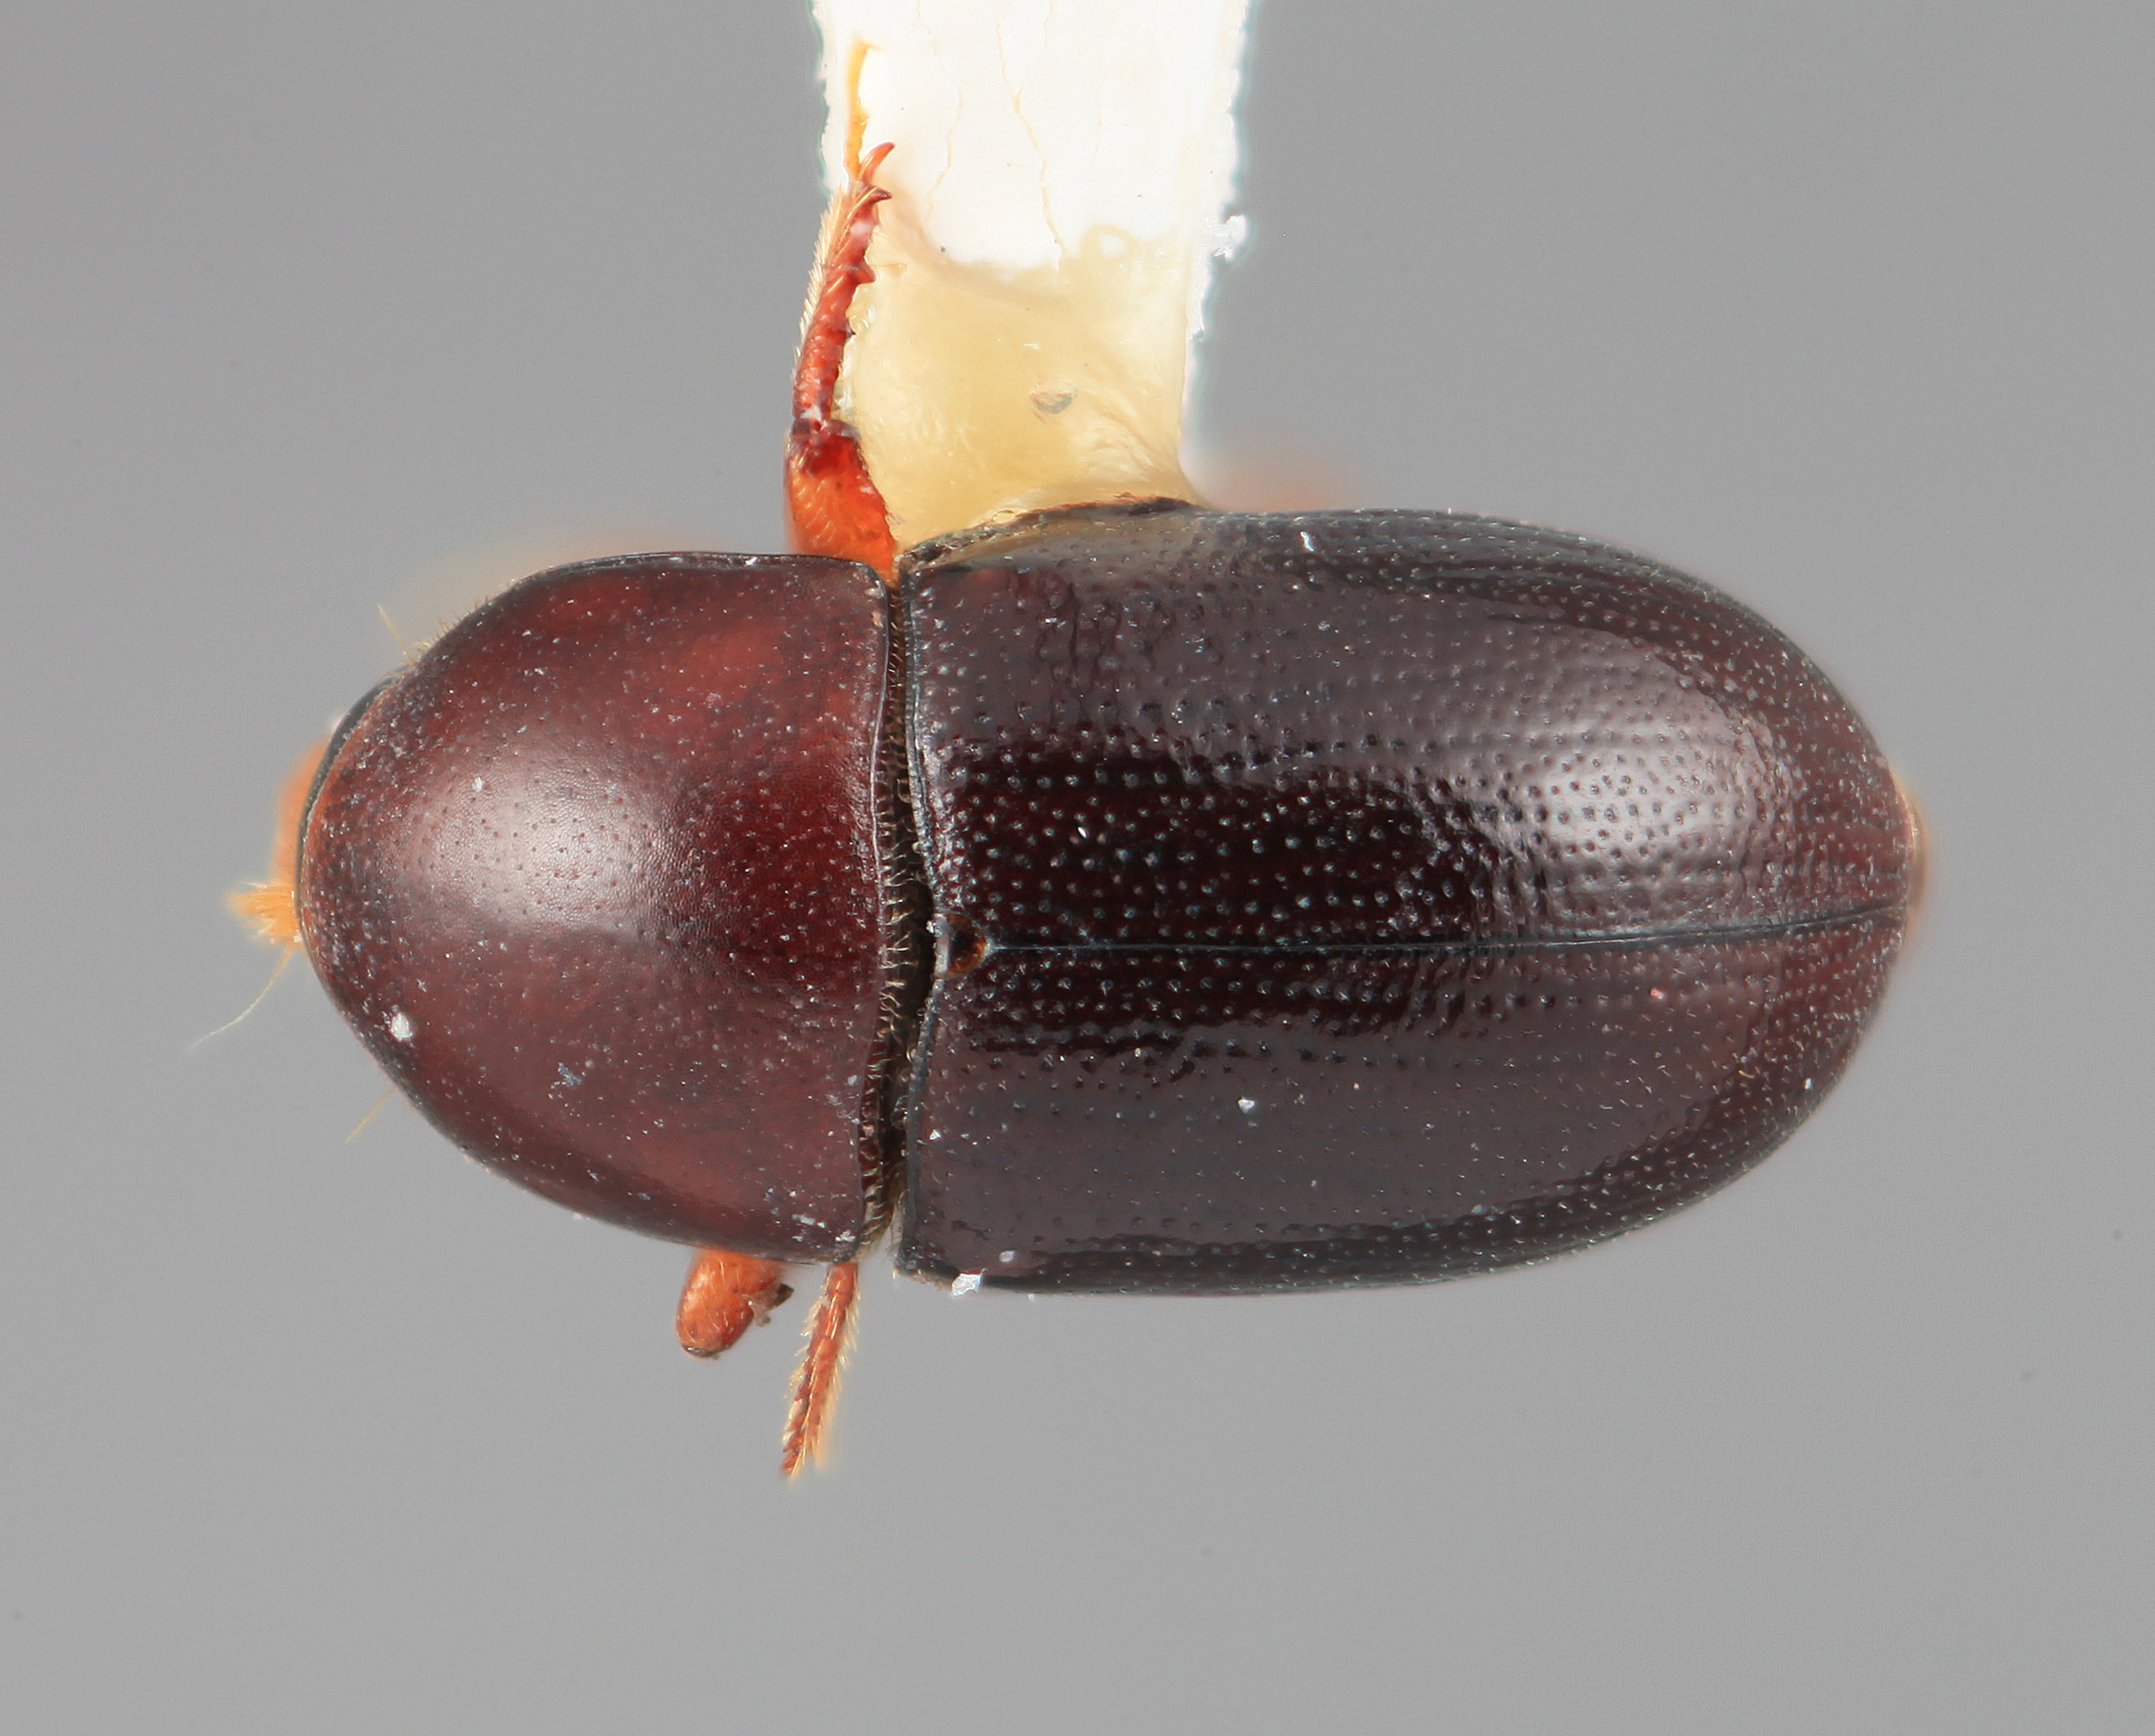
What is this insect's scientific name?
Scolytodes phoebeae
